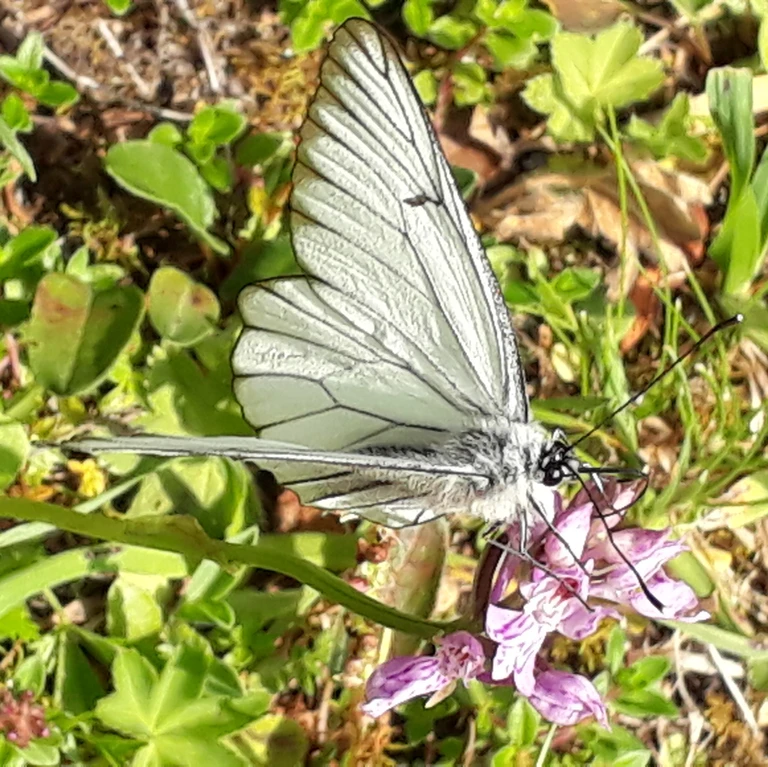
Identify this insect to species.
Aporia crataegi
